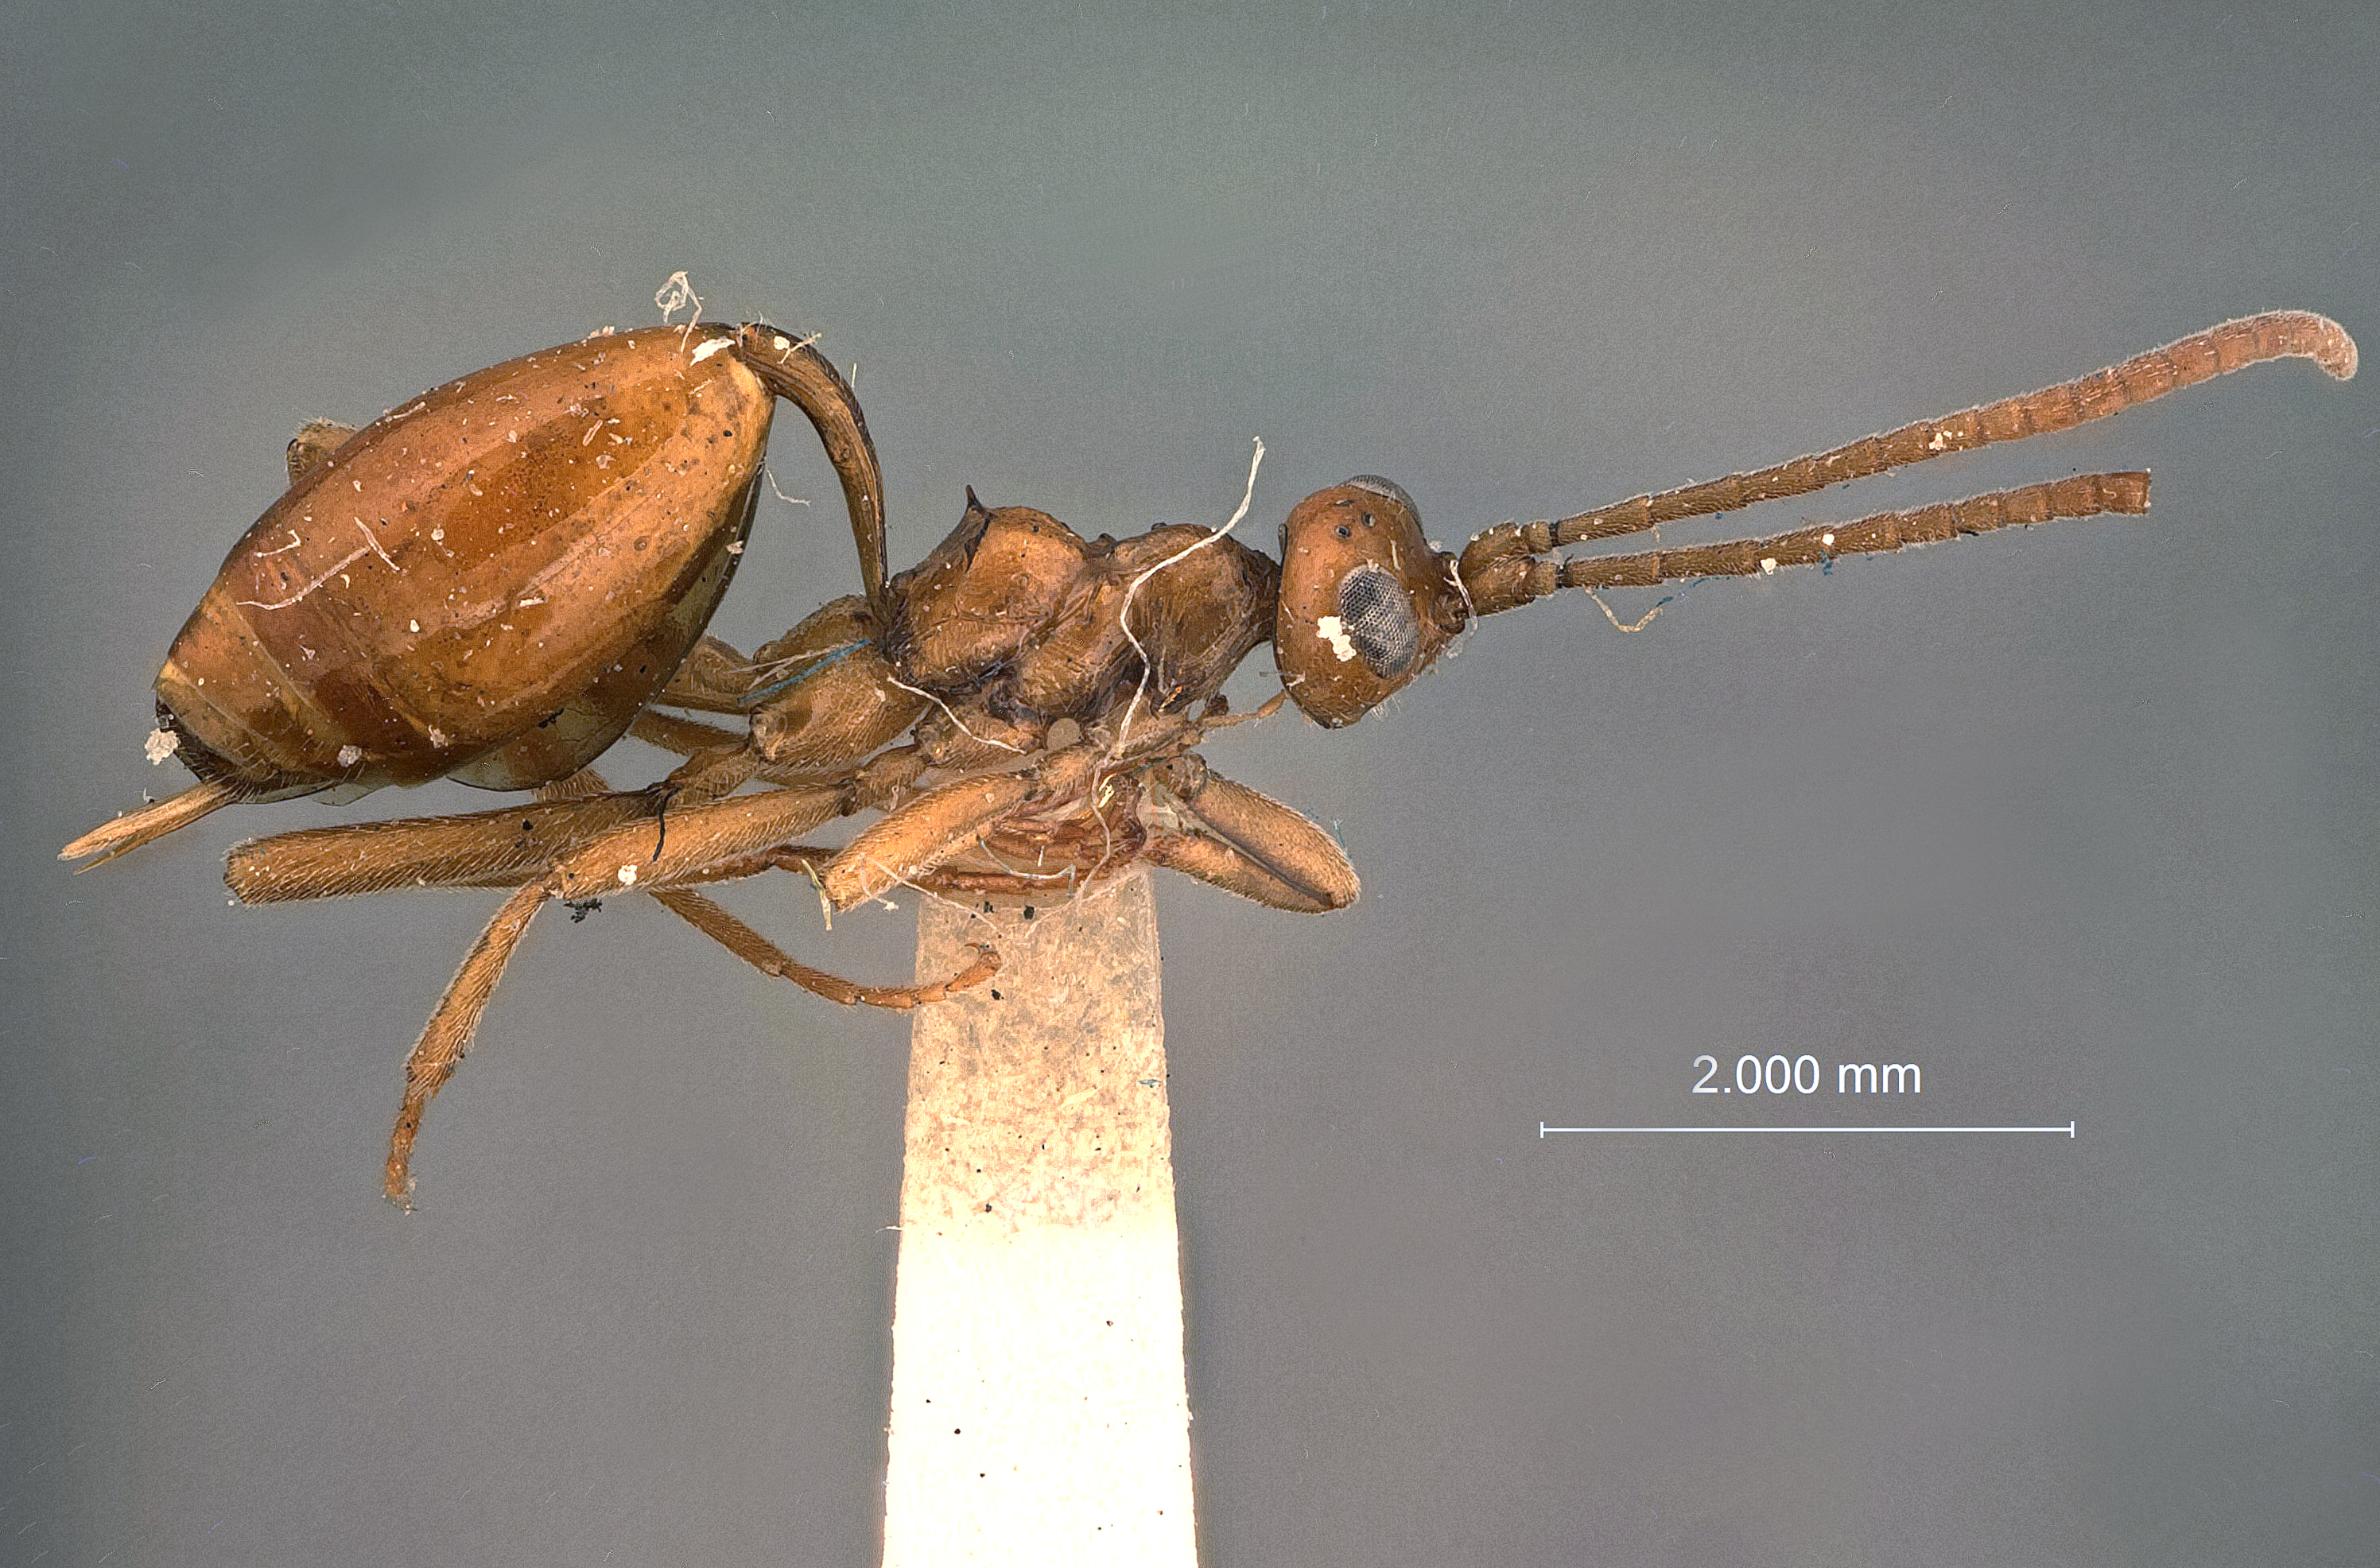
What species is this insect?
Cremnodes alaskensis
